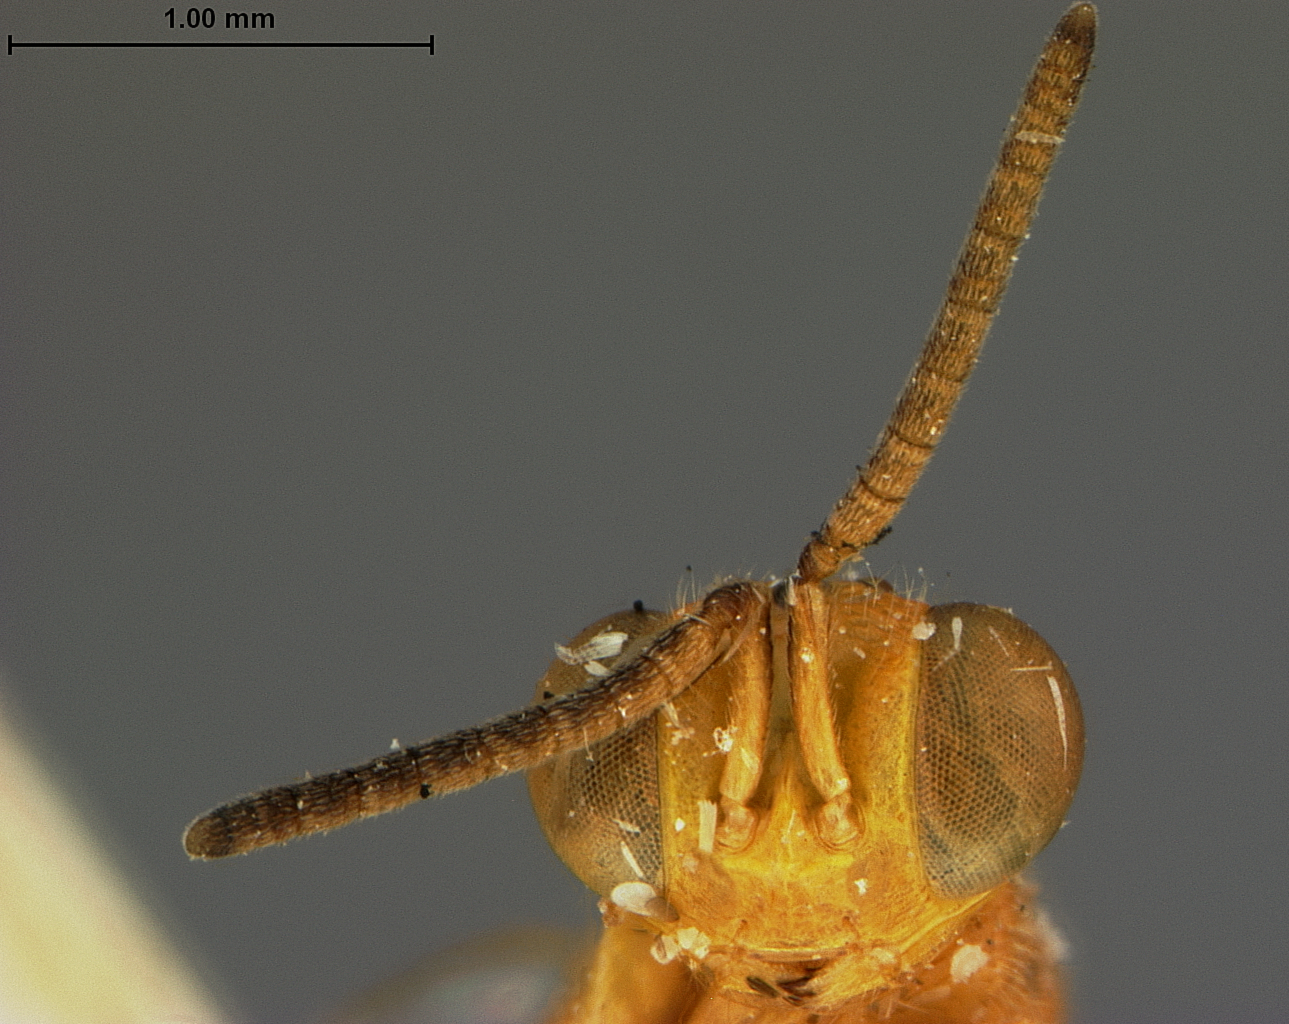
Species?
Hexasmicra trinidadensis
